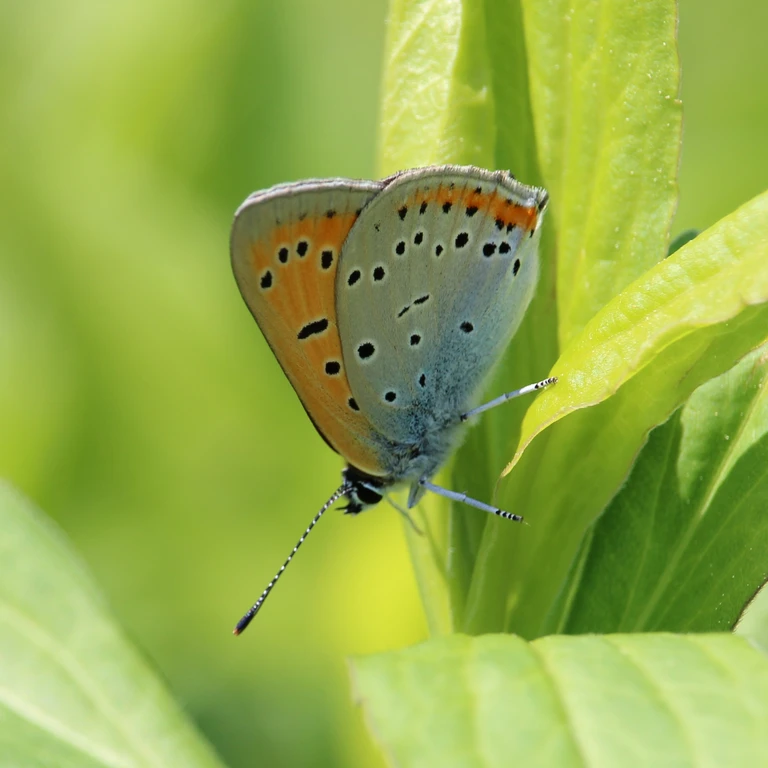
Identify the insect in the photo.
Lycaena dispar
